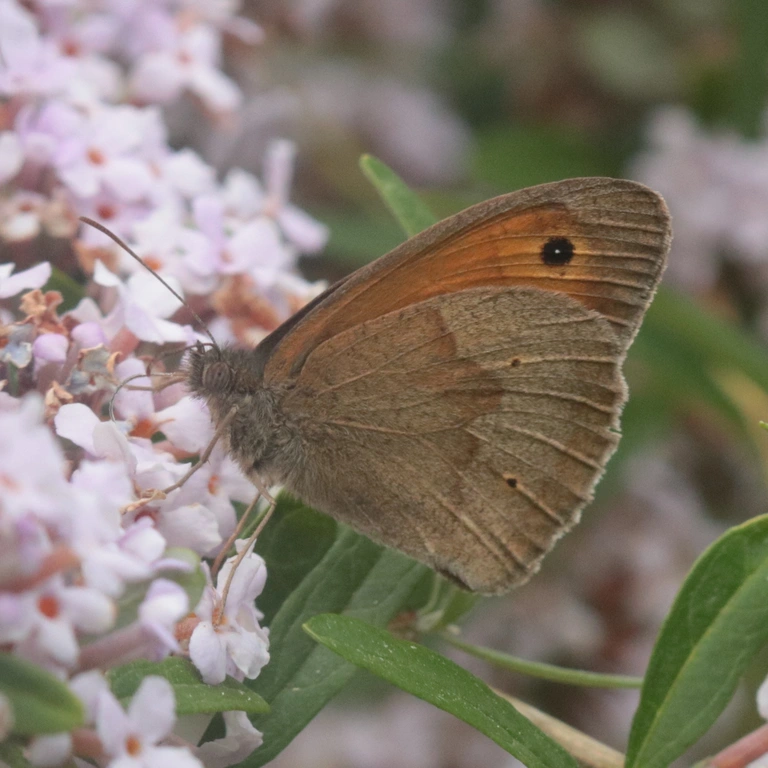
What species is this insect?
Maniola jurtina
